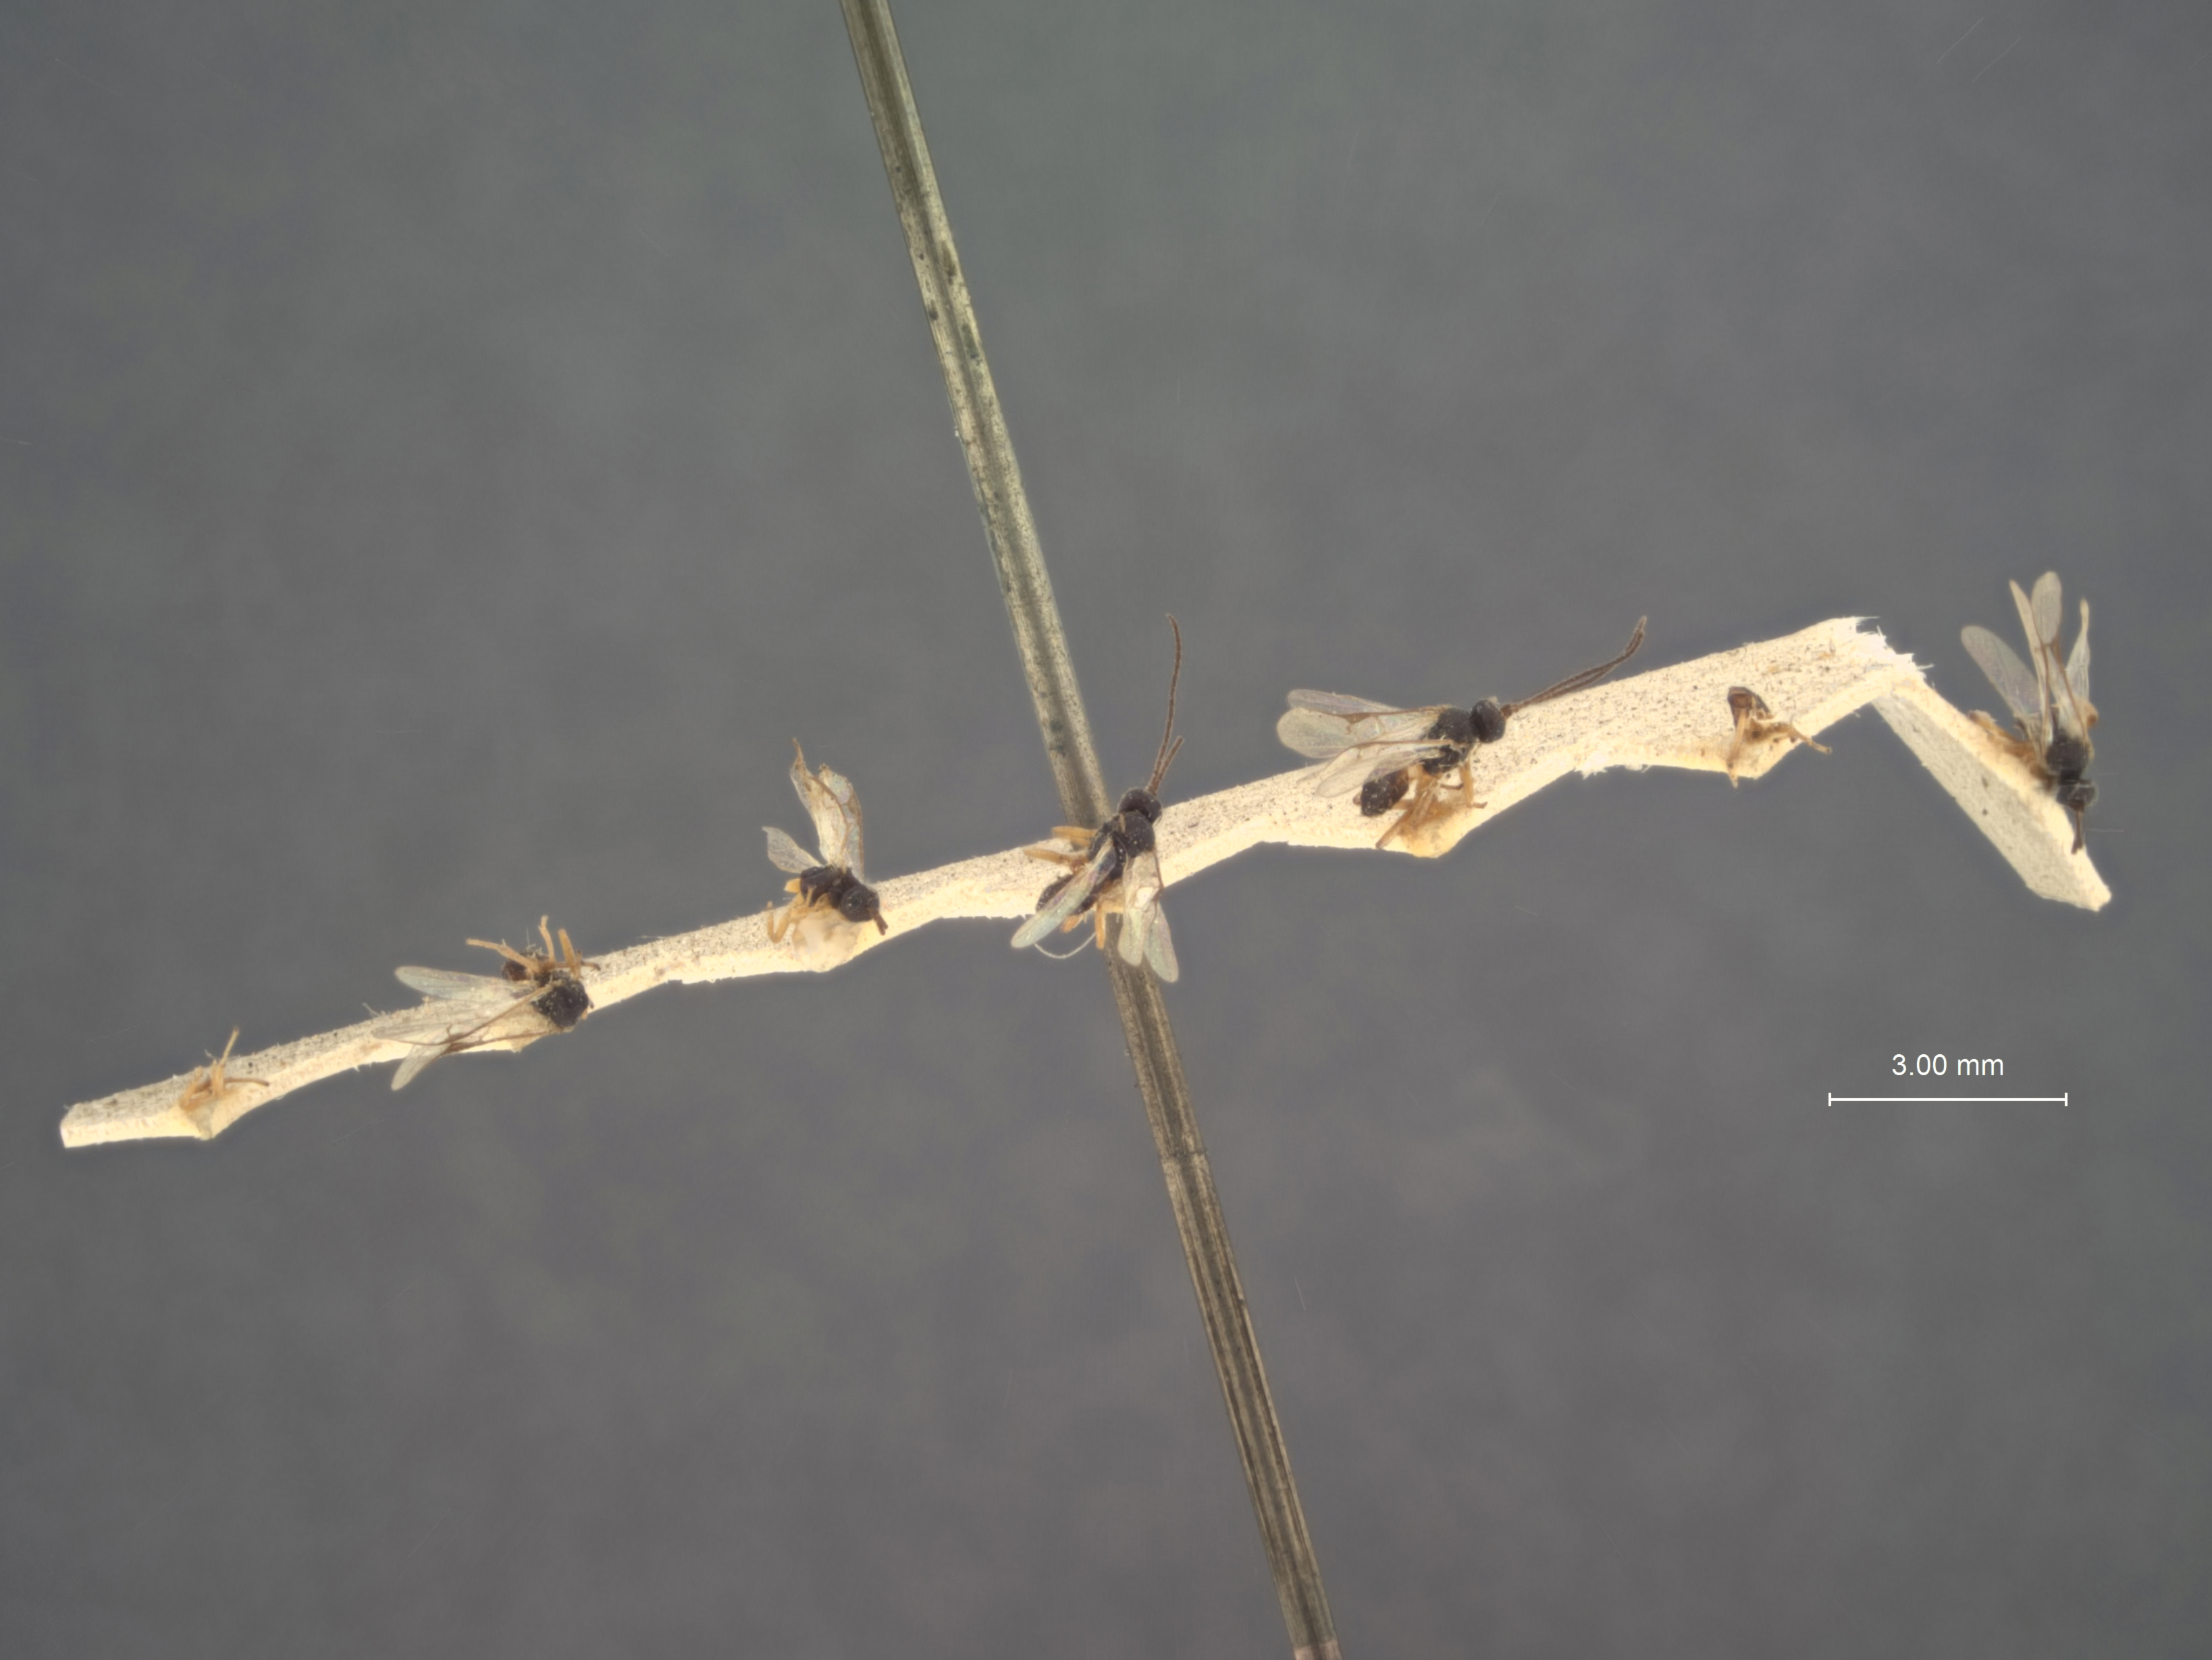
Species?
Microgaster militaris
